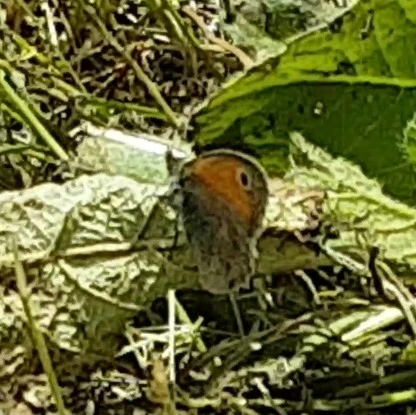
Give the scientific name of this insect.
Coenonympha pamphilus
